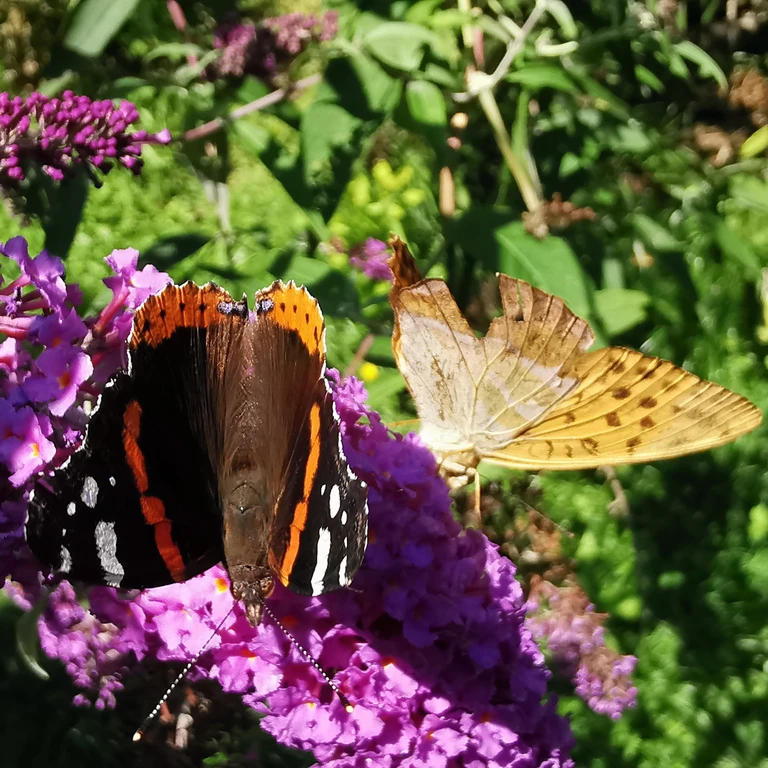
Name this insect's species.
Vanessa atalanta
